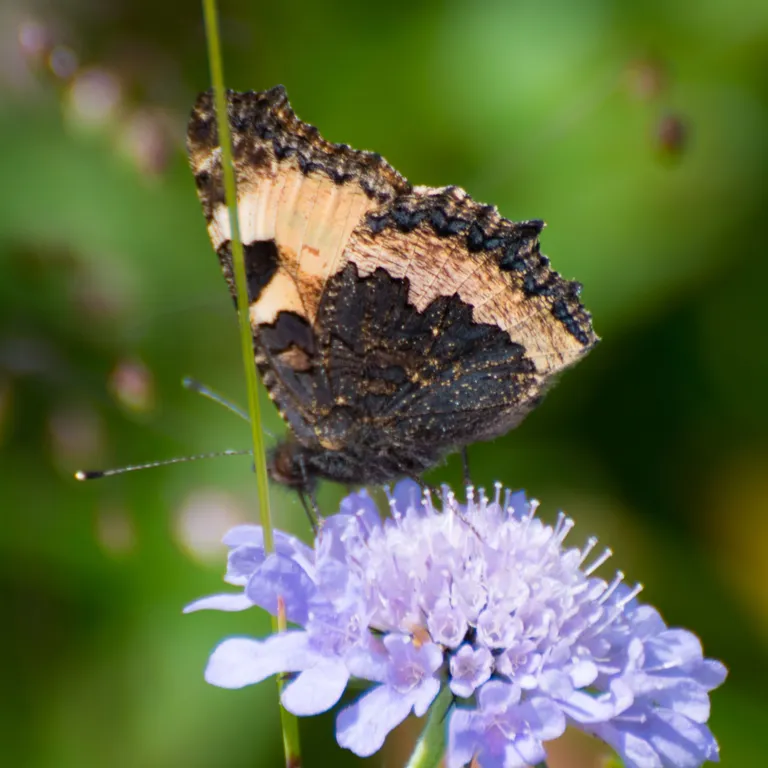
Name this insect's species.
Aglais urticae
